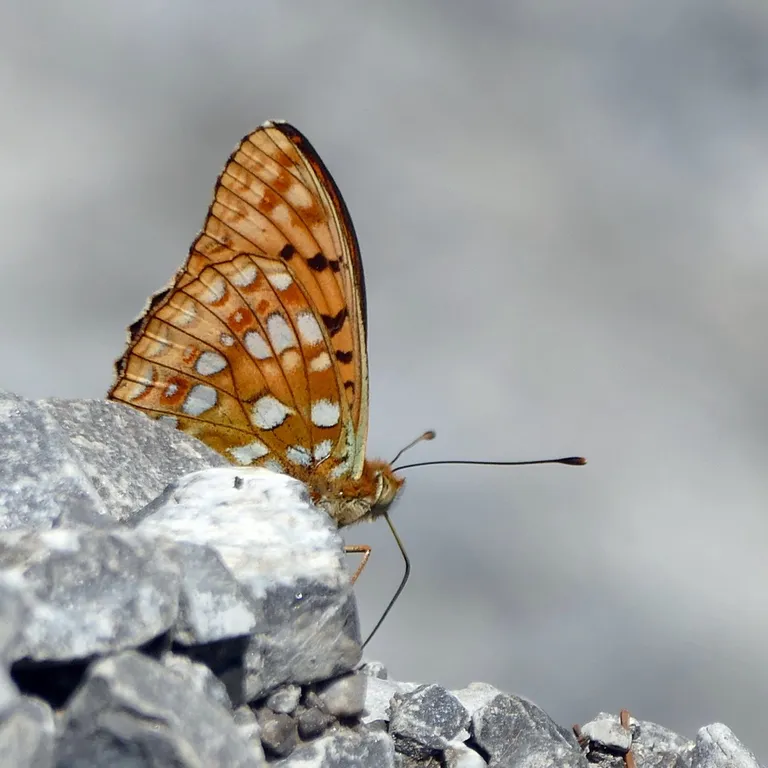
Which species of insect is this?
Fabriciana adippe
